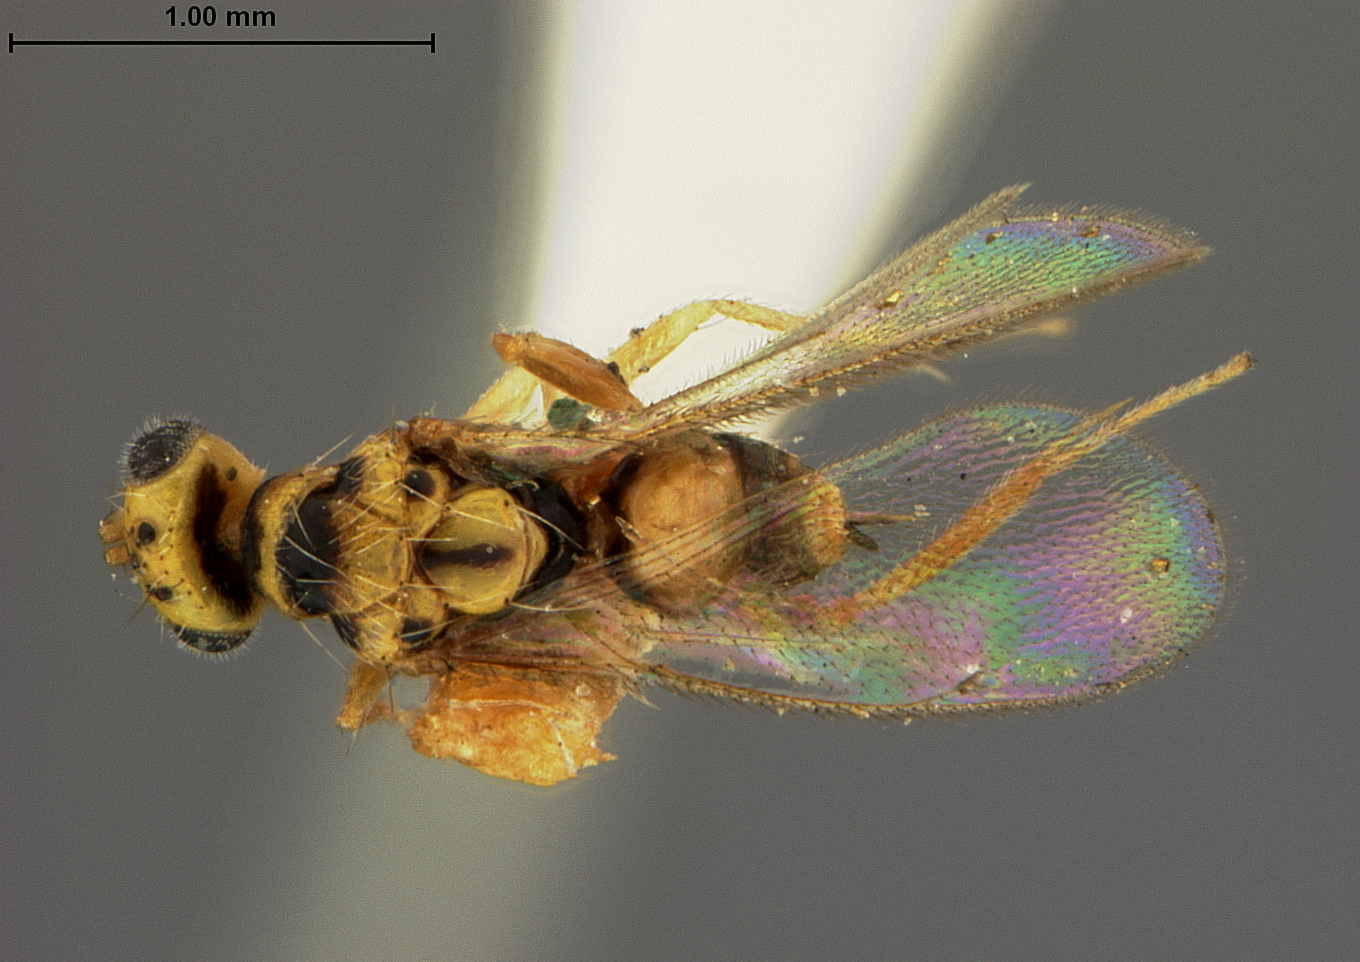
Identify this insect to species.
Euplectrus nigromaculatus
